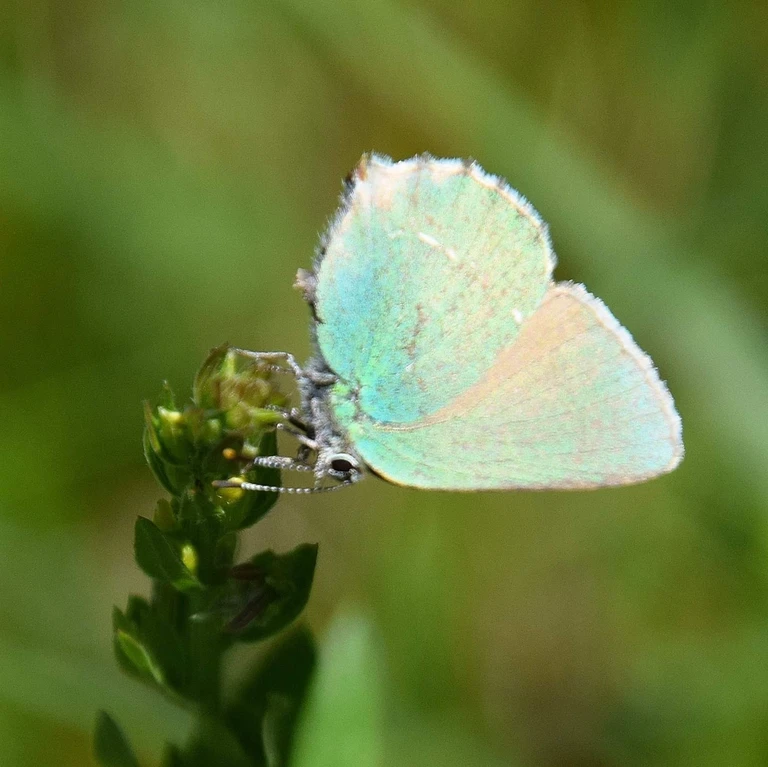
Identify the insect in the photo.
Callophrys rubi
